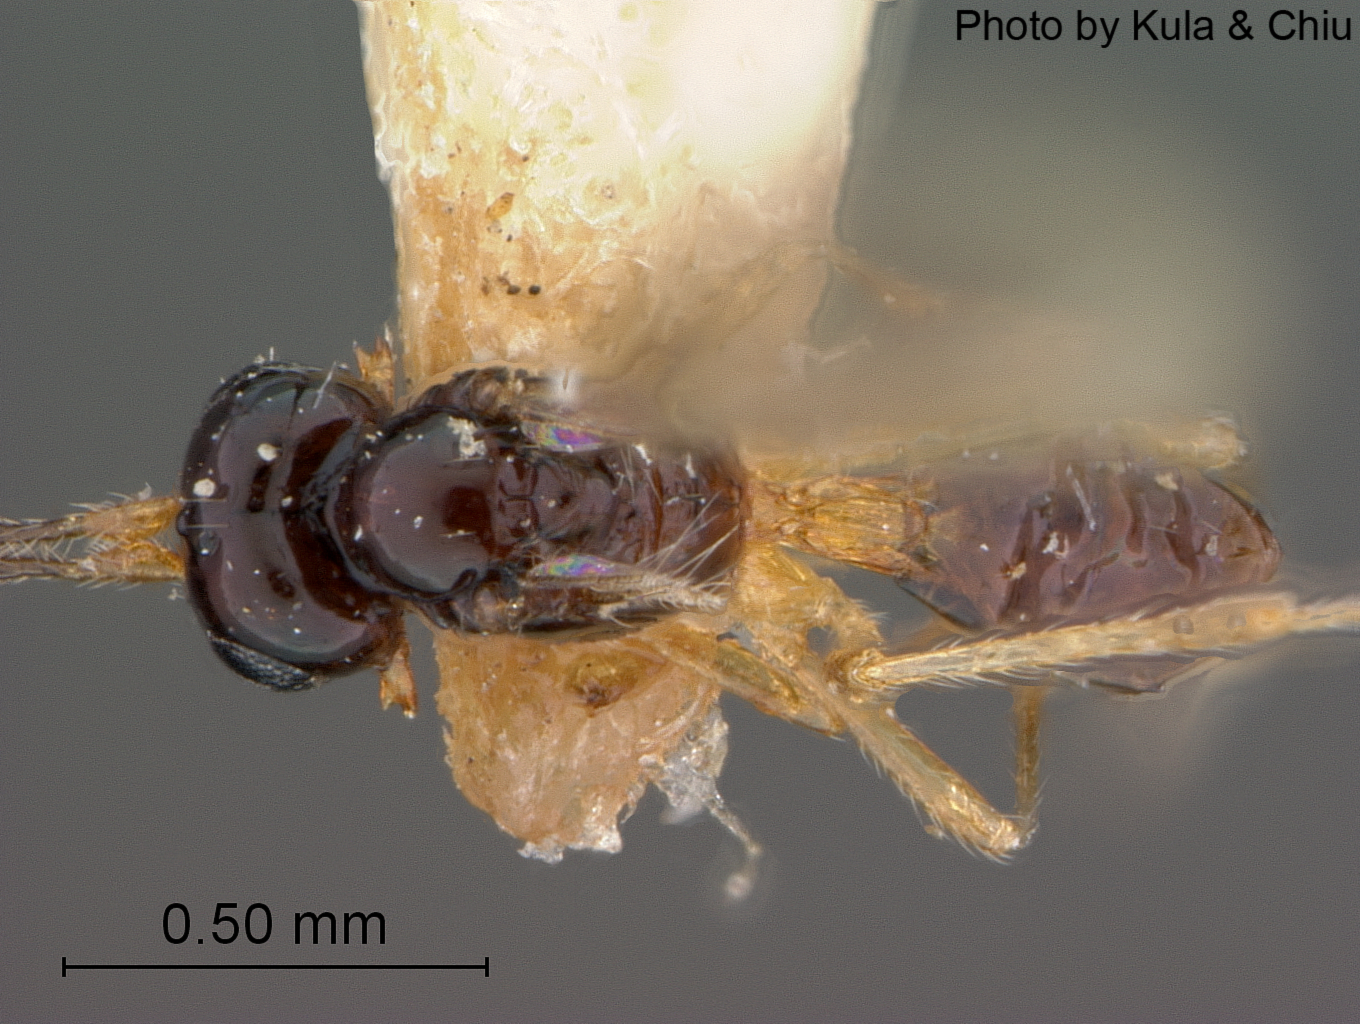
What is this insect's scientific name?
Synaldis cabinica
